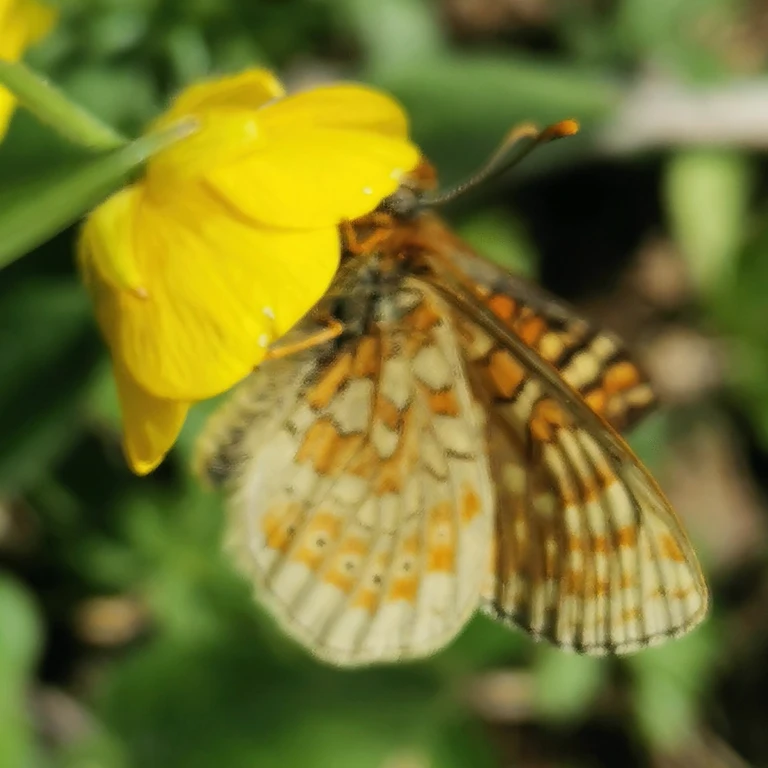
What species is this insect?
Euphydryas aurinia
